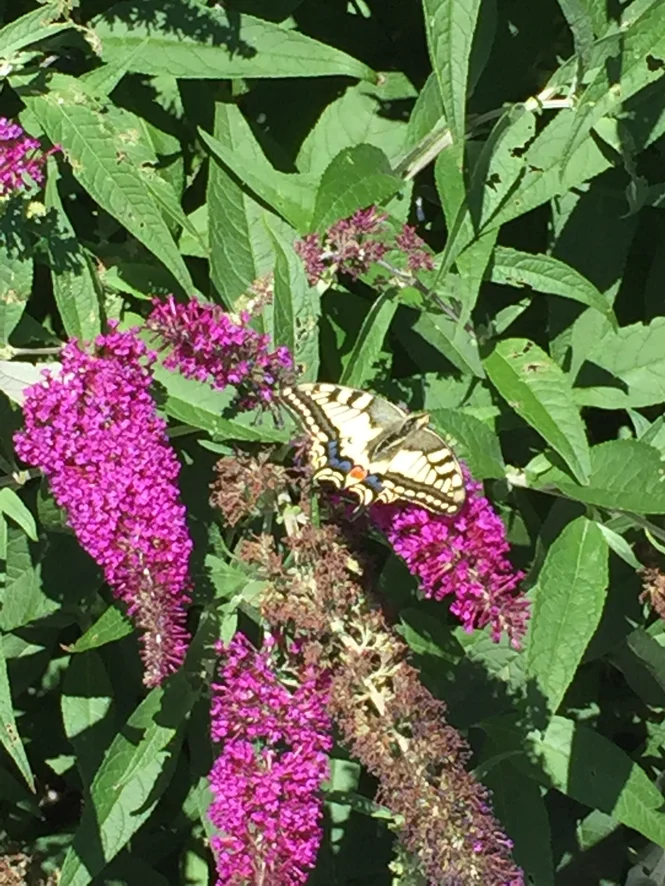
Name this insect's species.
Papilio machaon
